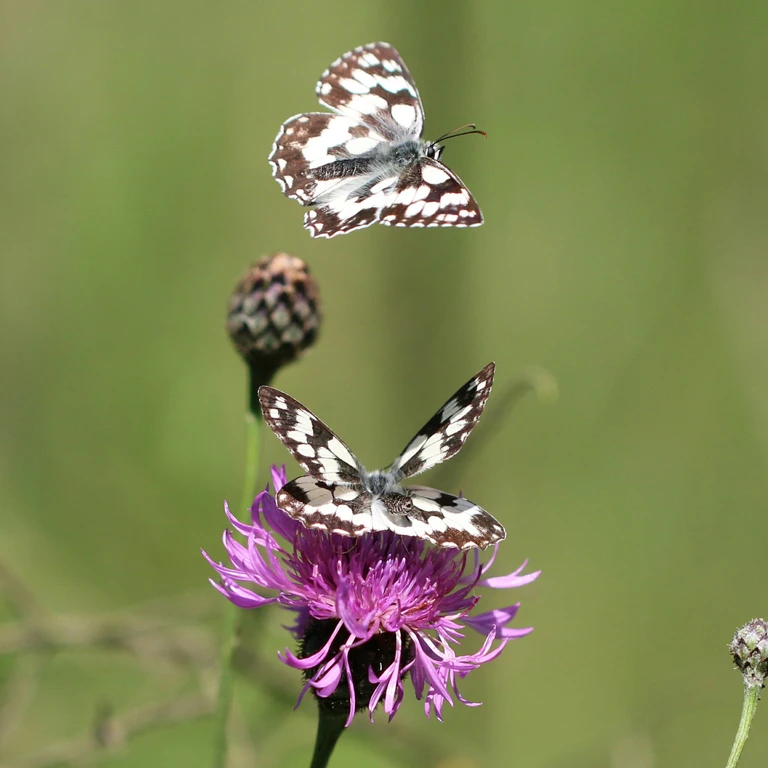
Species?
Melanargia galathea
